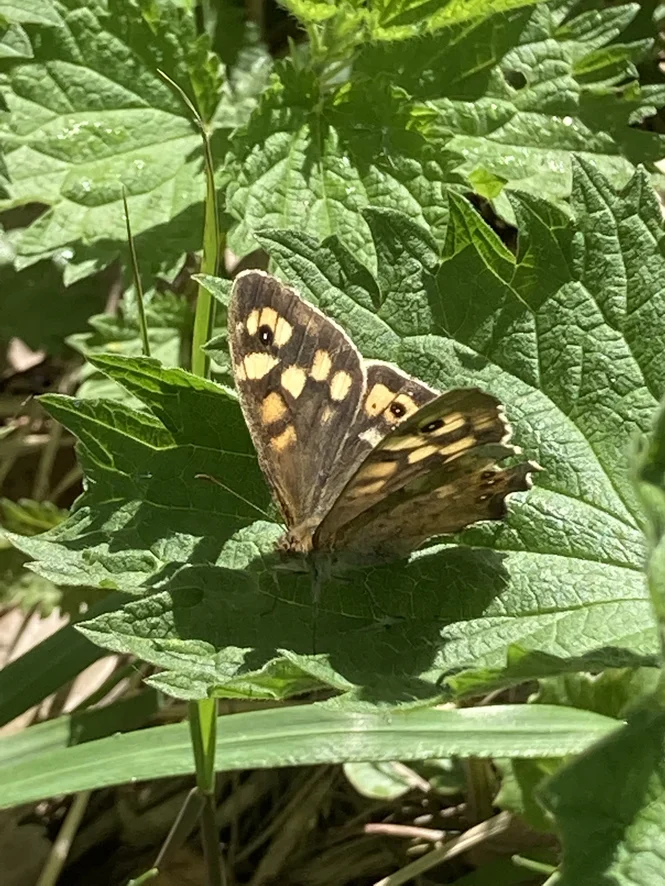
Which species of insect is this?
Pararge aegeria
